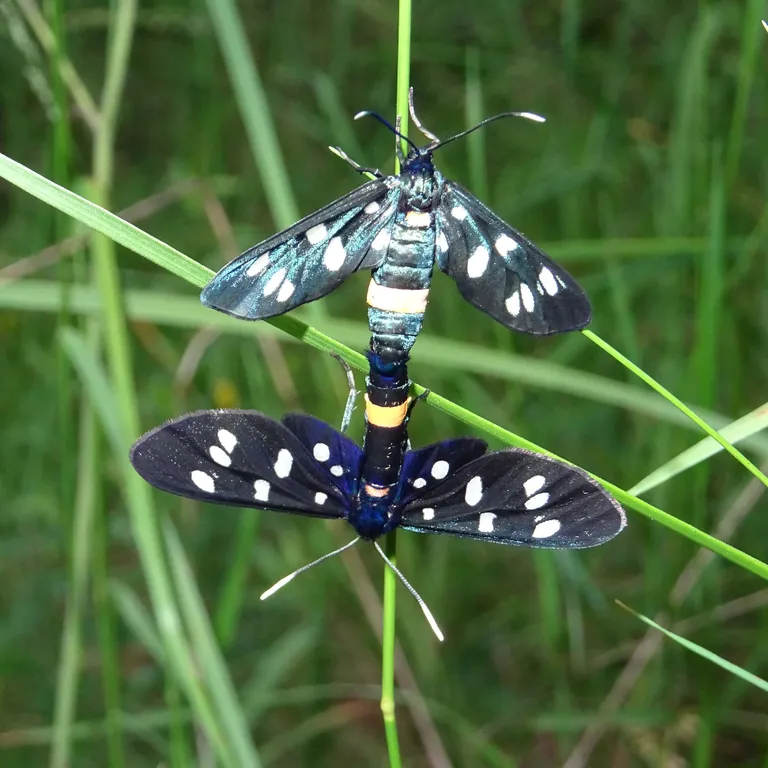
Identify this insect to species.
Amata phegea
